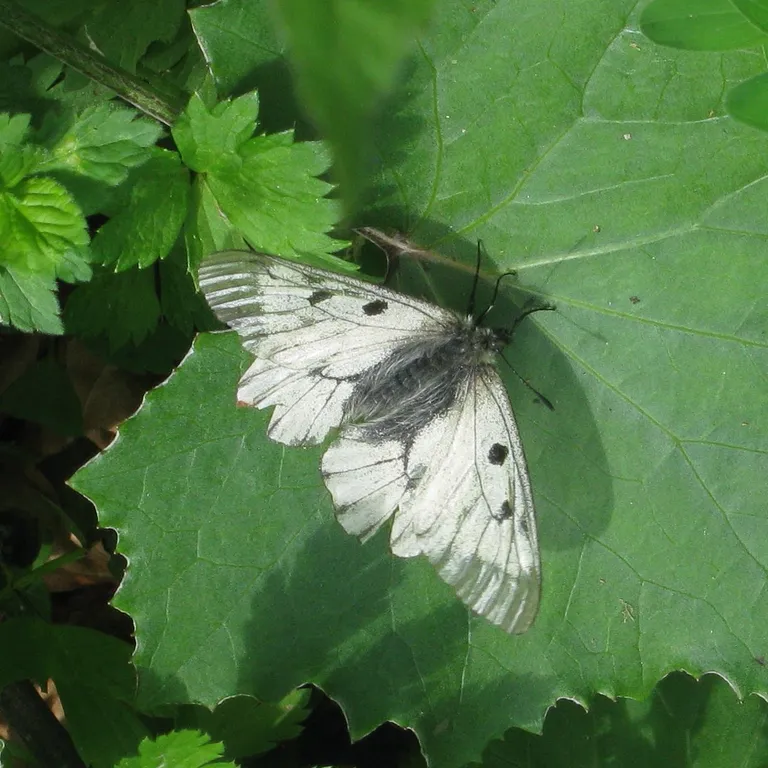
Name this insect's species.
Parnassius mnemosyne
